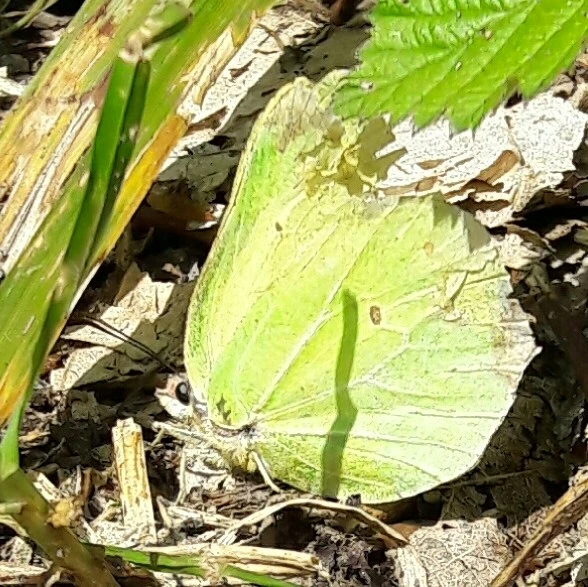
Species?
Gonepteryx rhamni
